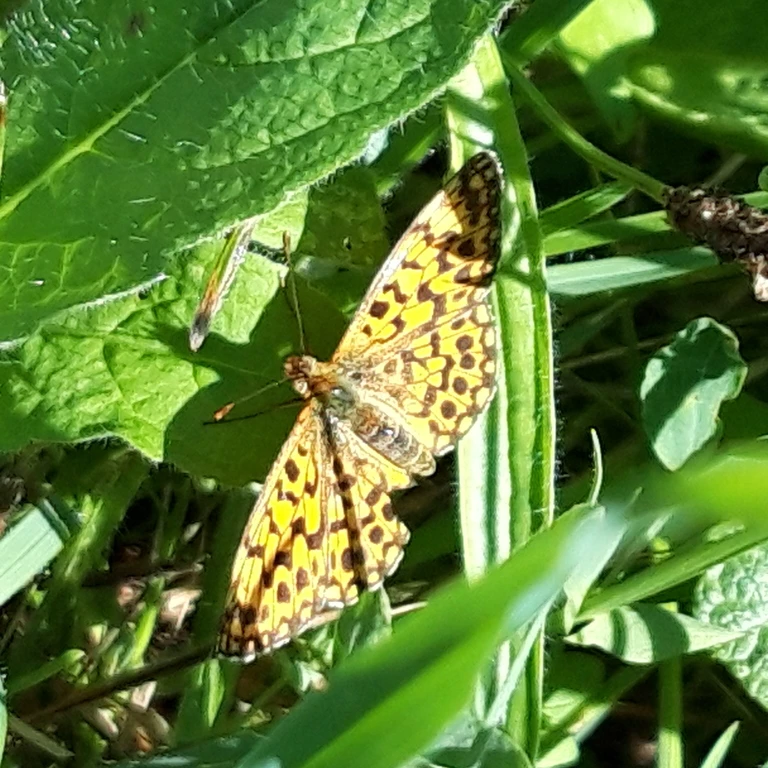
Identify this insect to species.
Boloria dia
